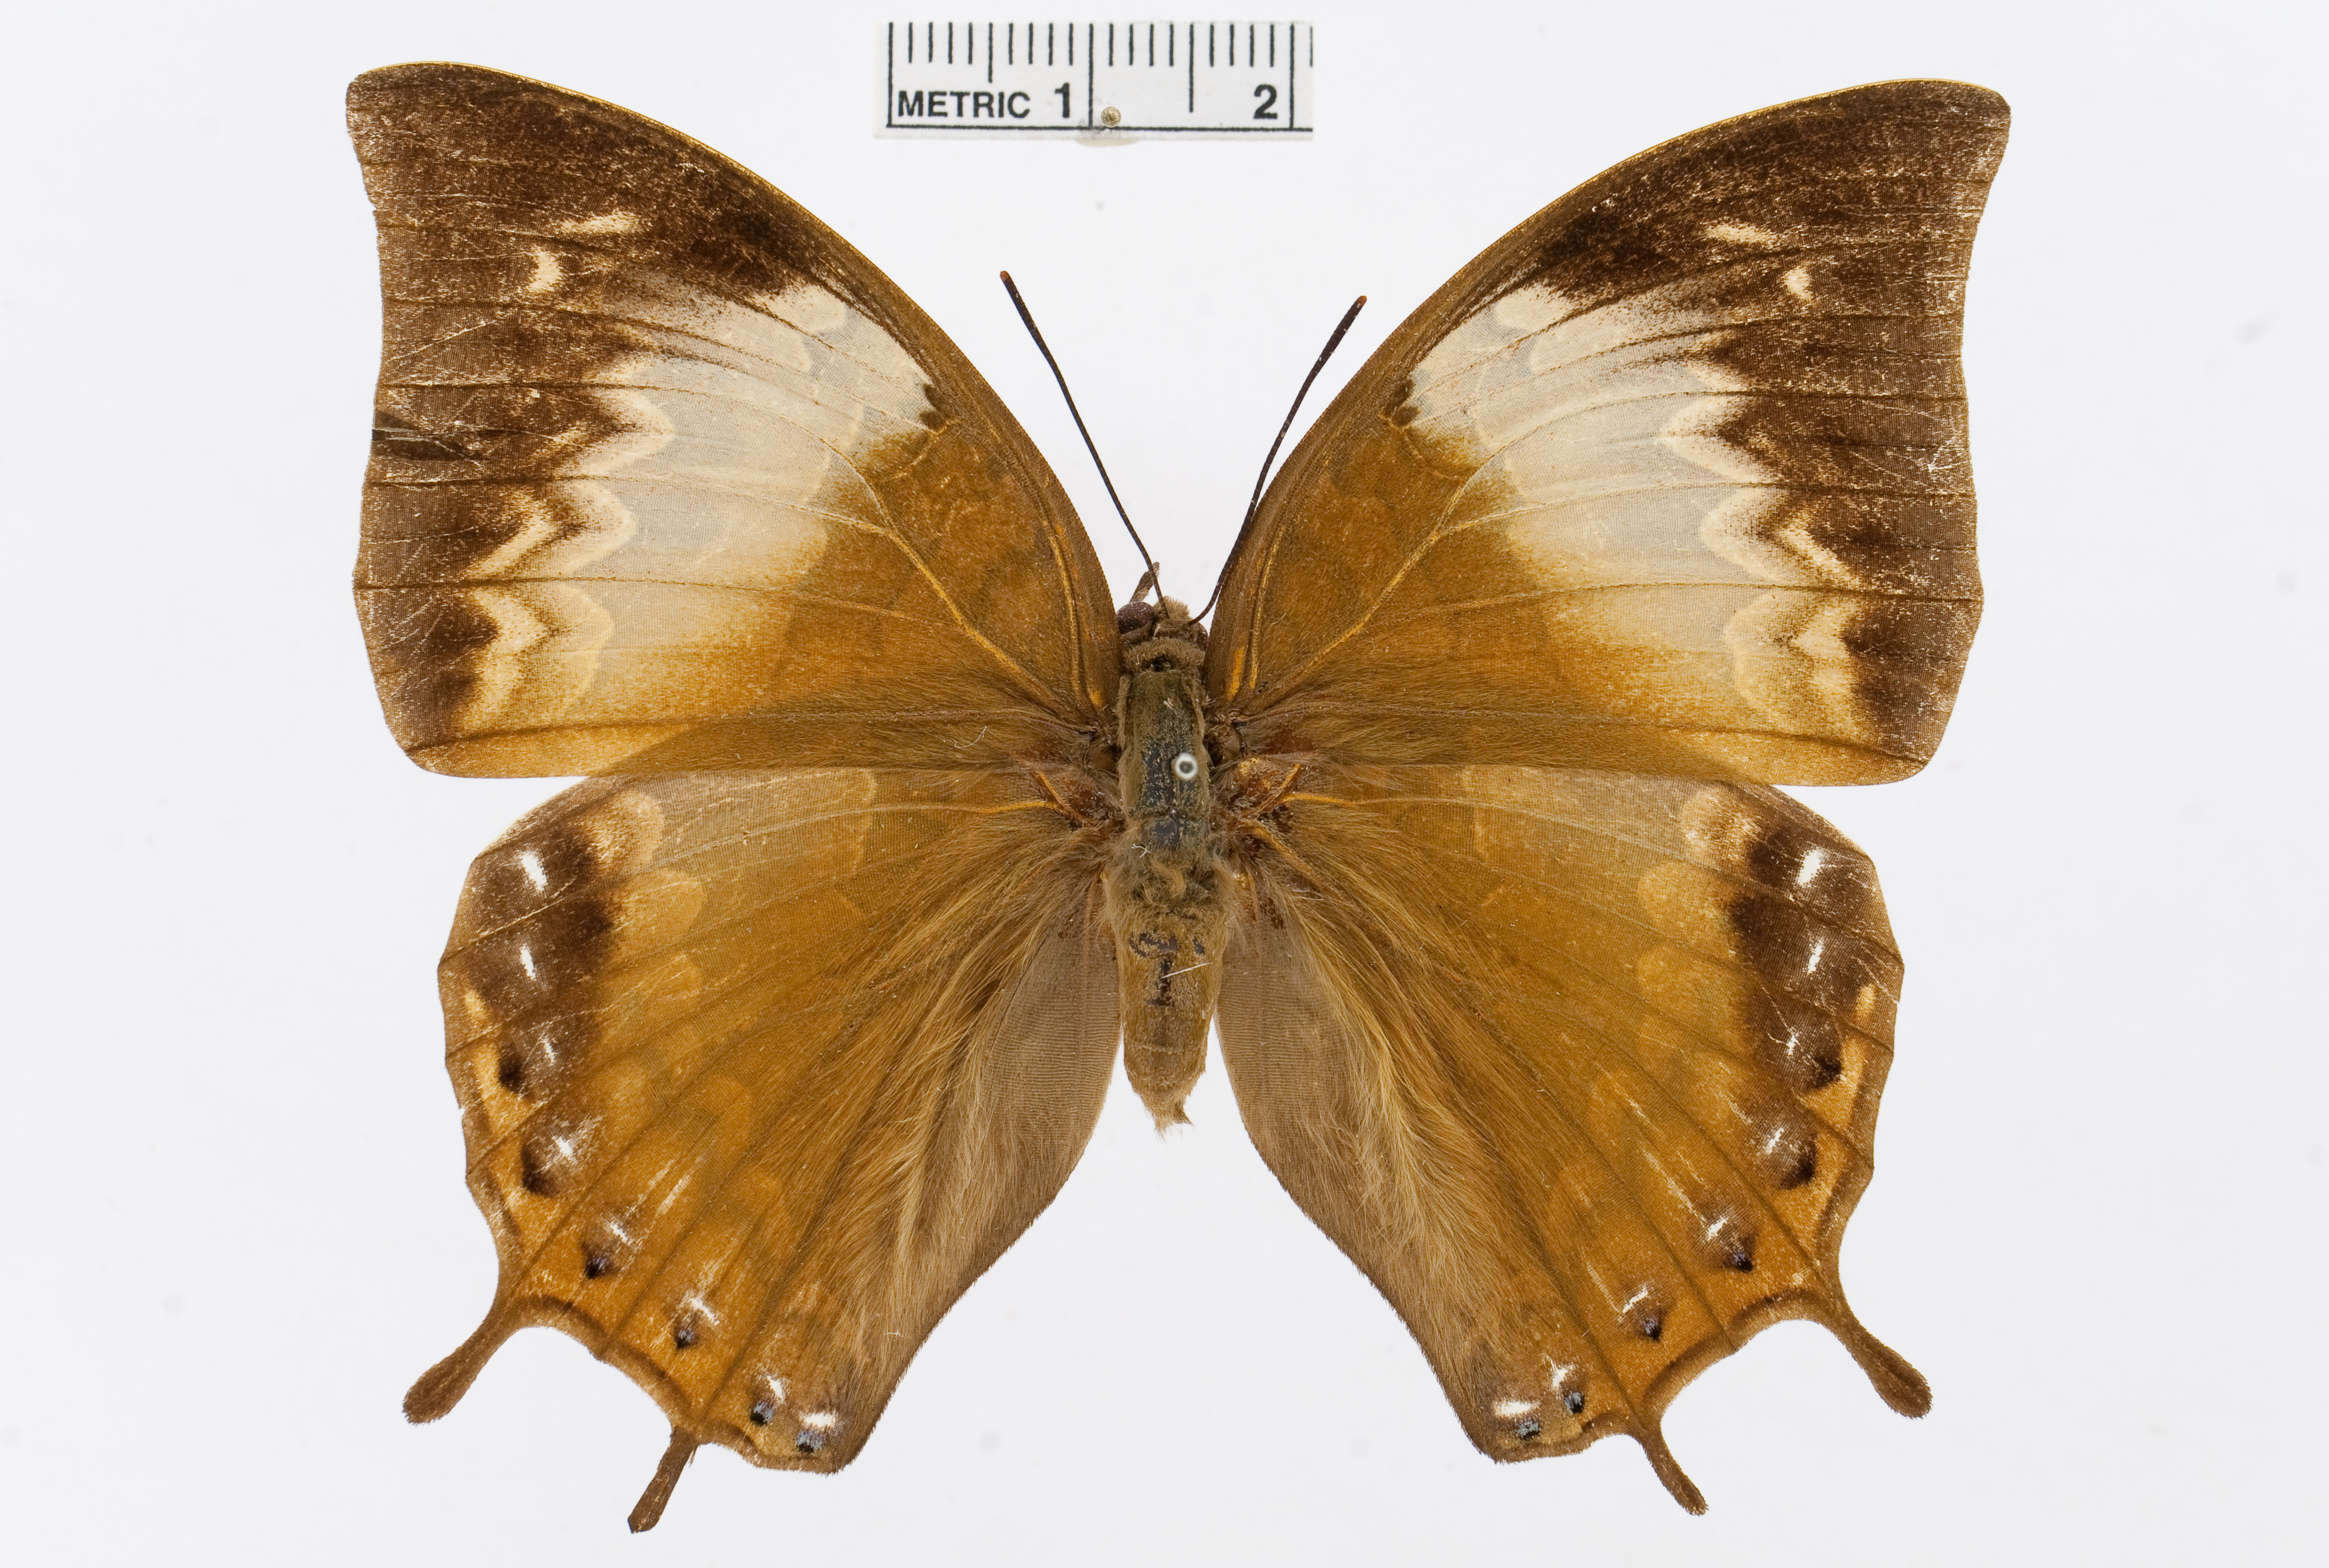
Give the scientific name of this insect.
Charaxes antonius
